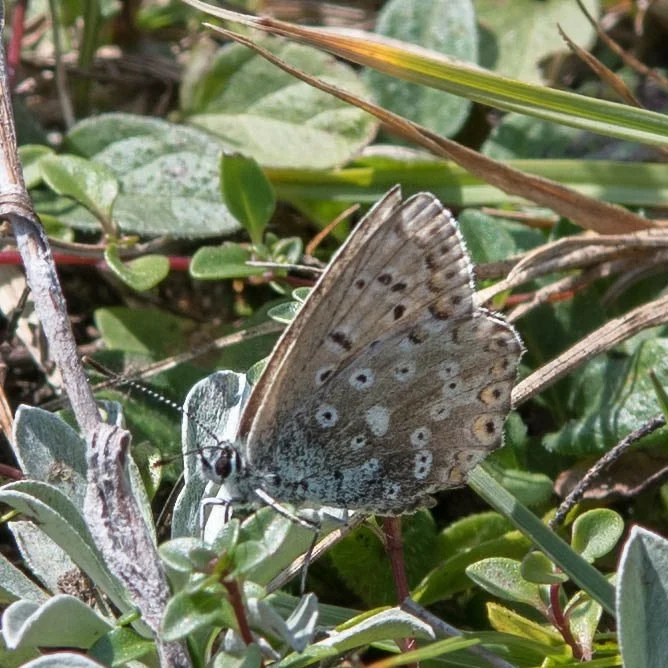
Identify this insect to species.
Lysandra coridon
